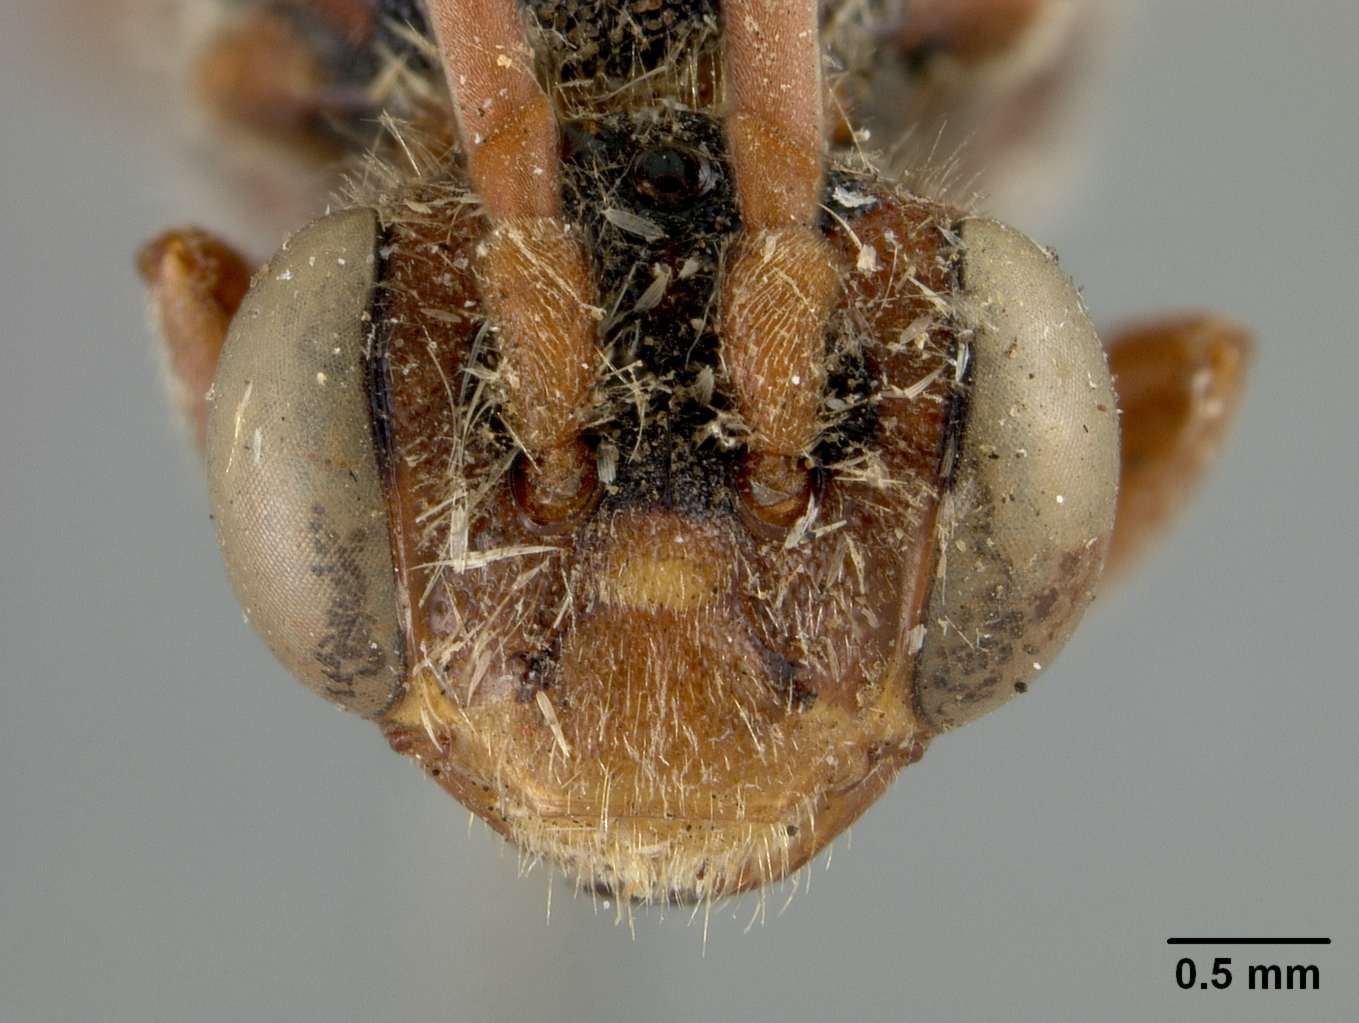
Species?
Nomada pyrifera
